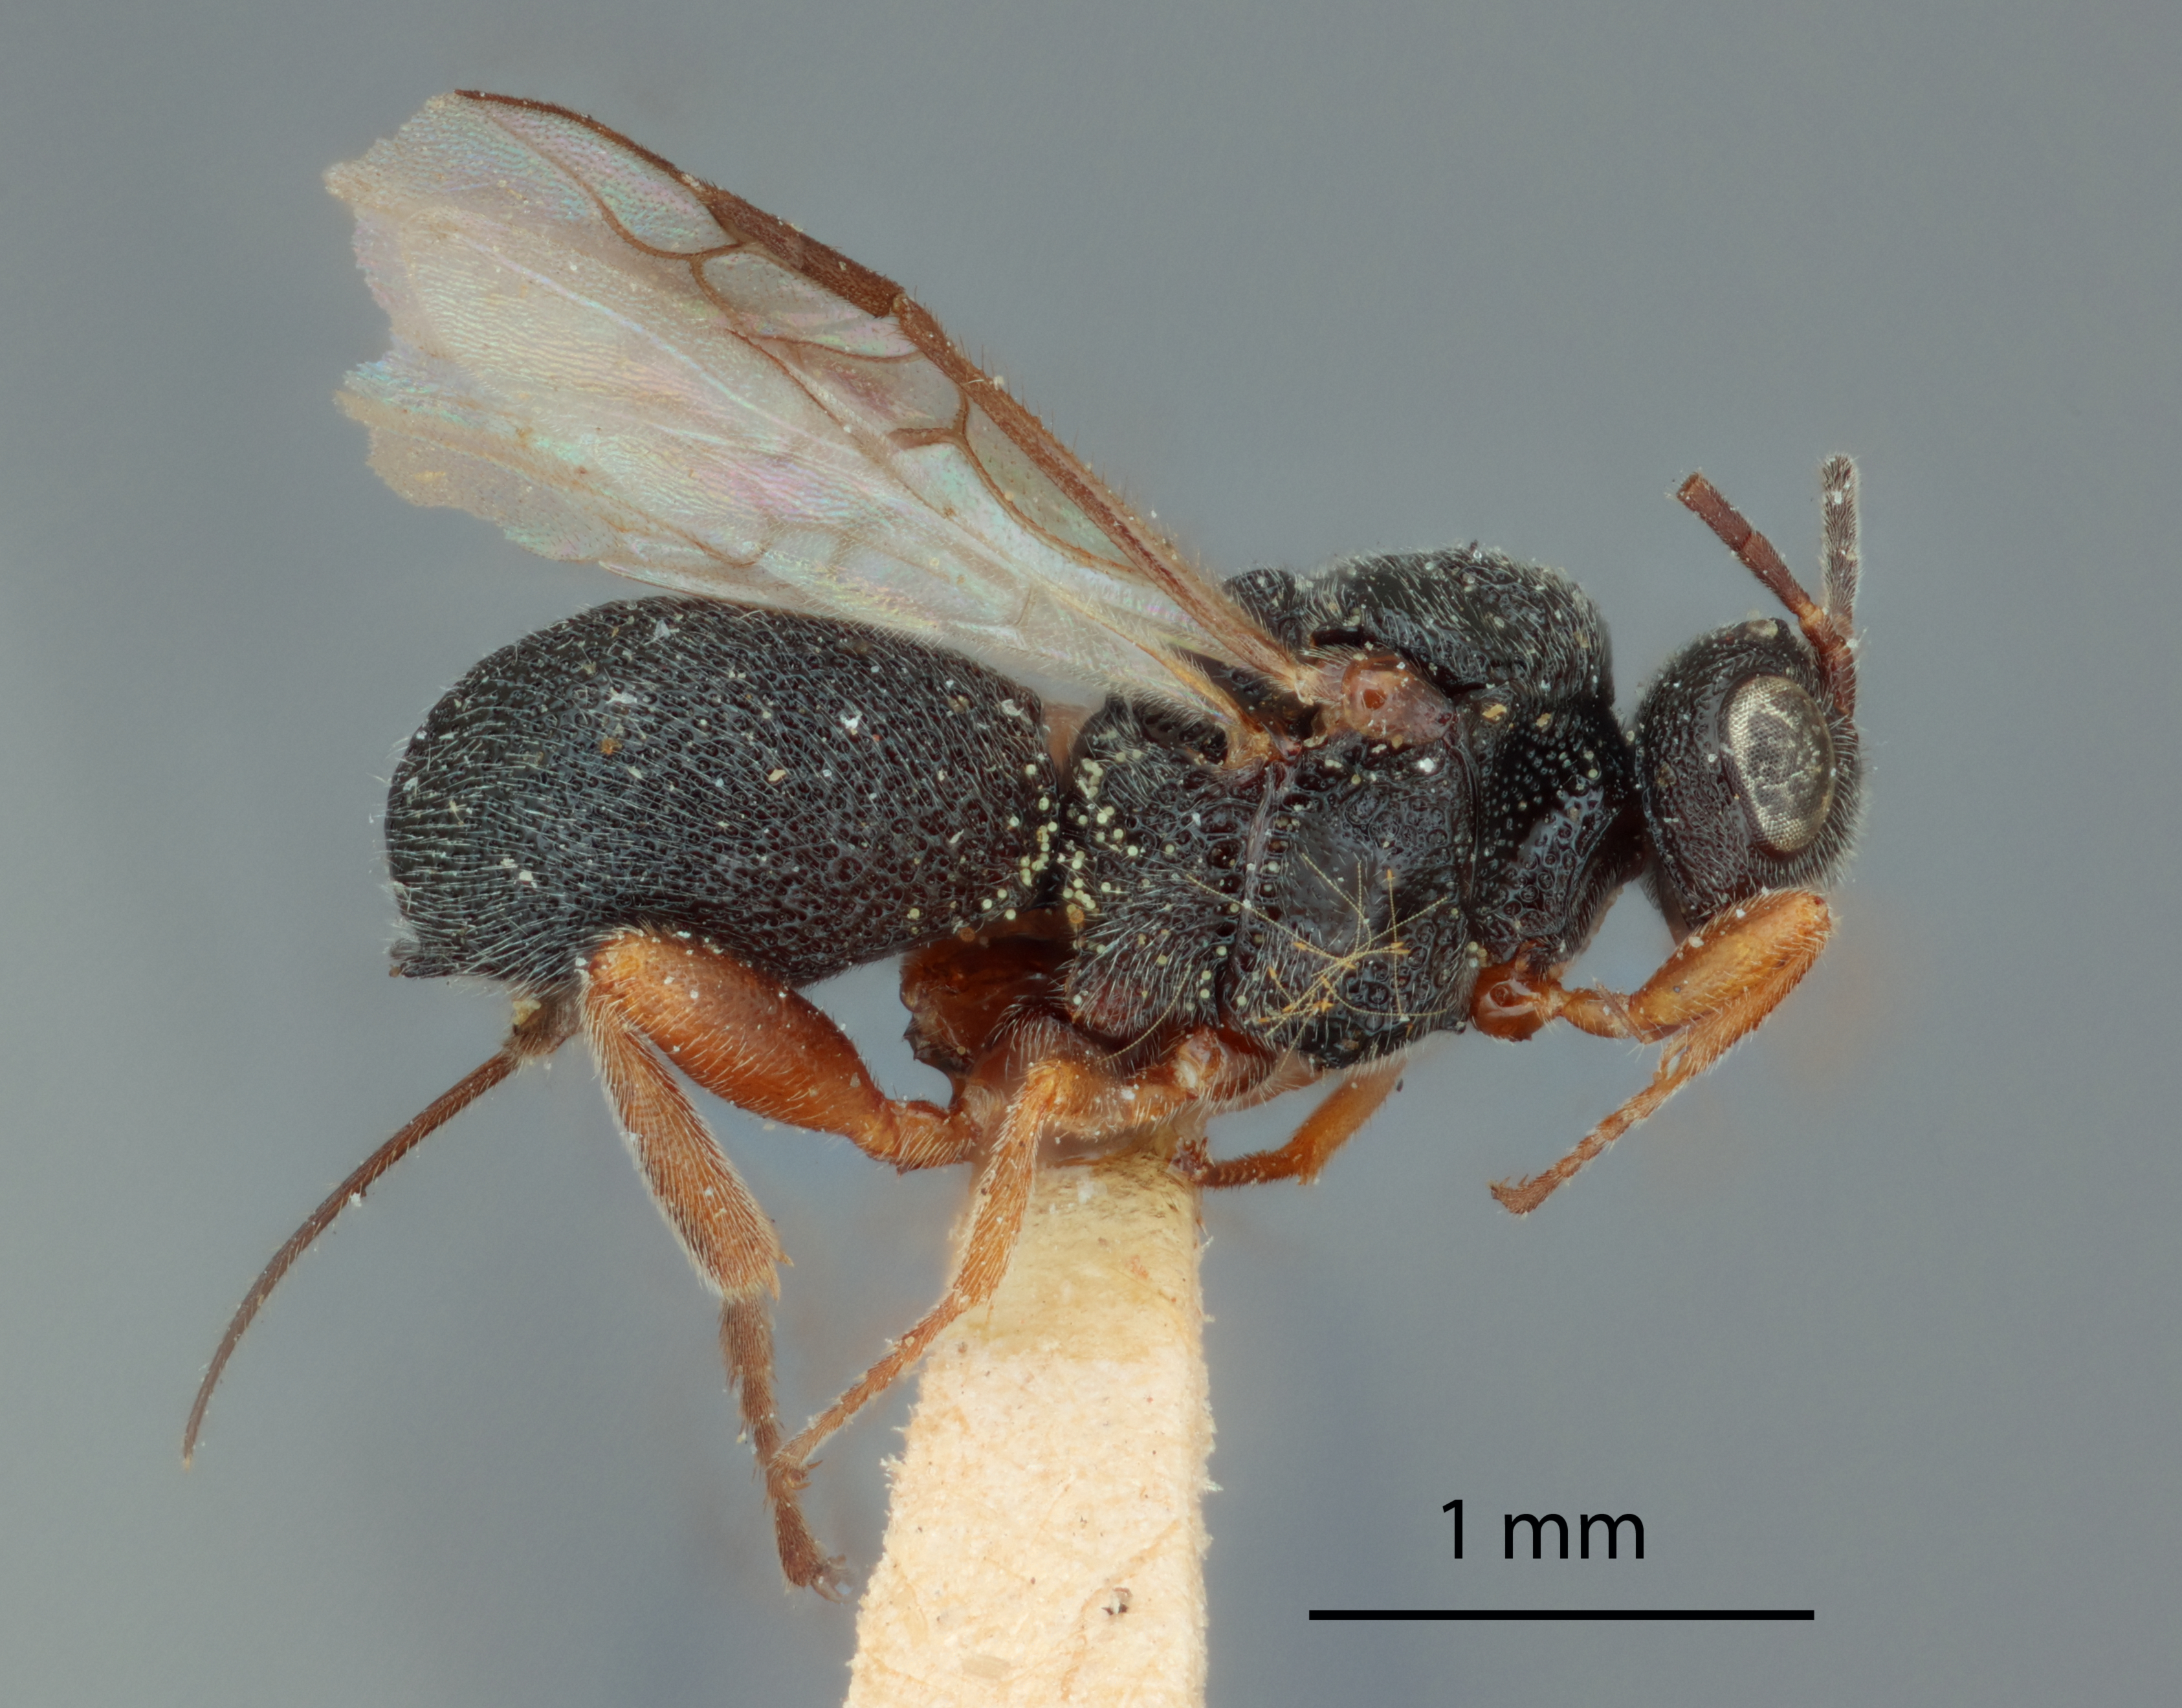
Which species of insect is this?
Urosigalphus acutulus
